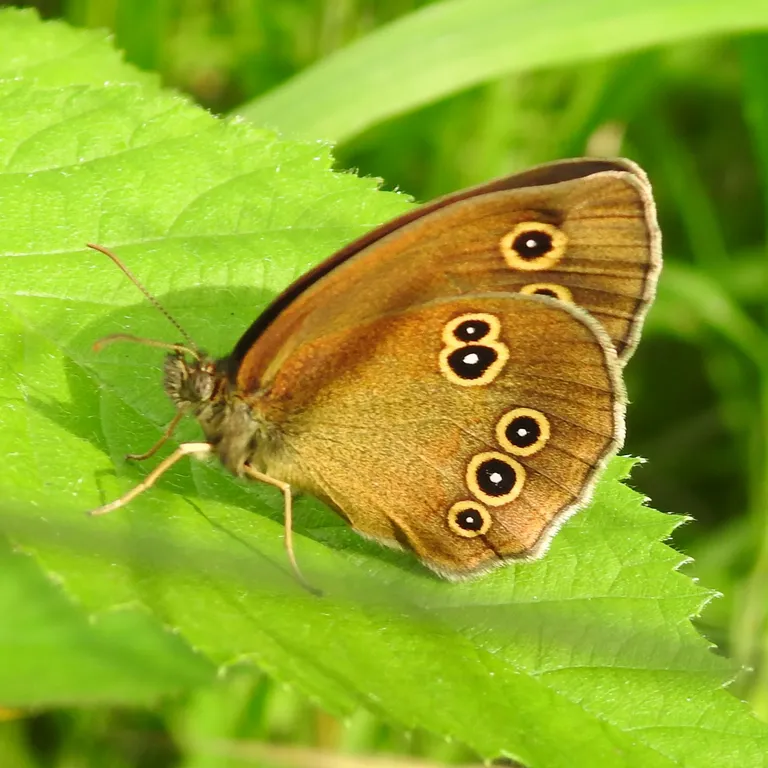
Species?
Aphantopus hyperantus
